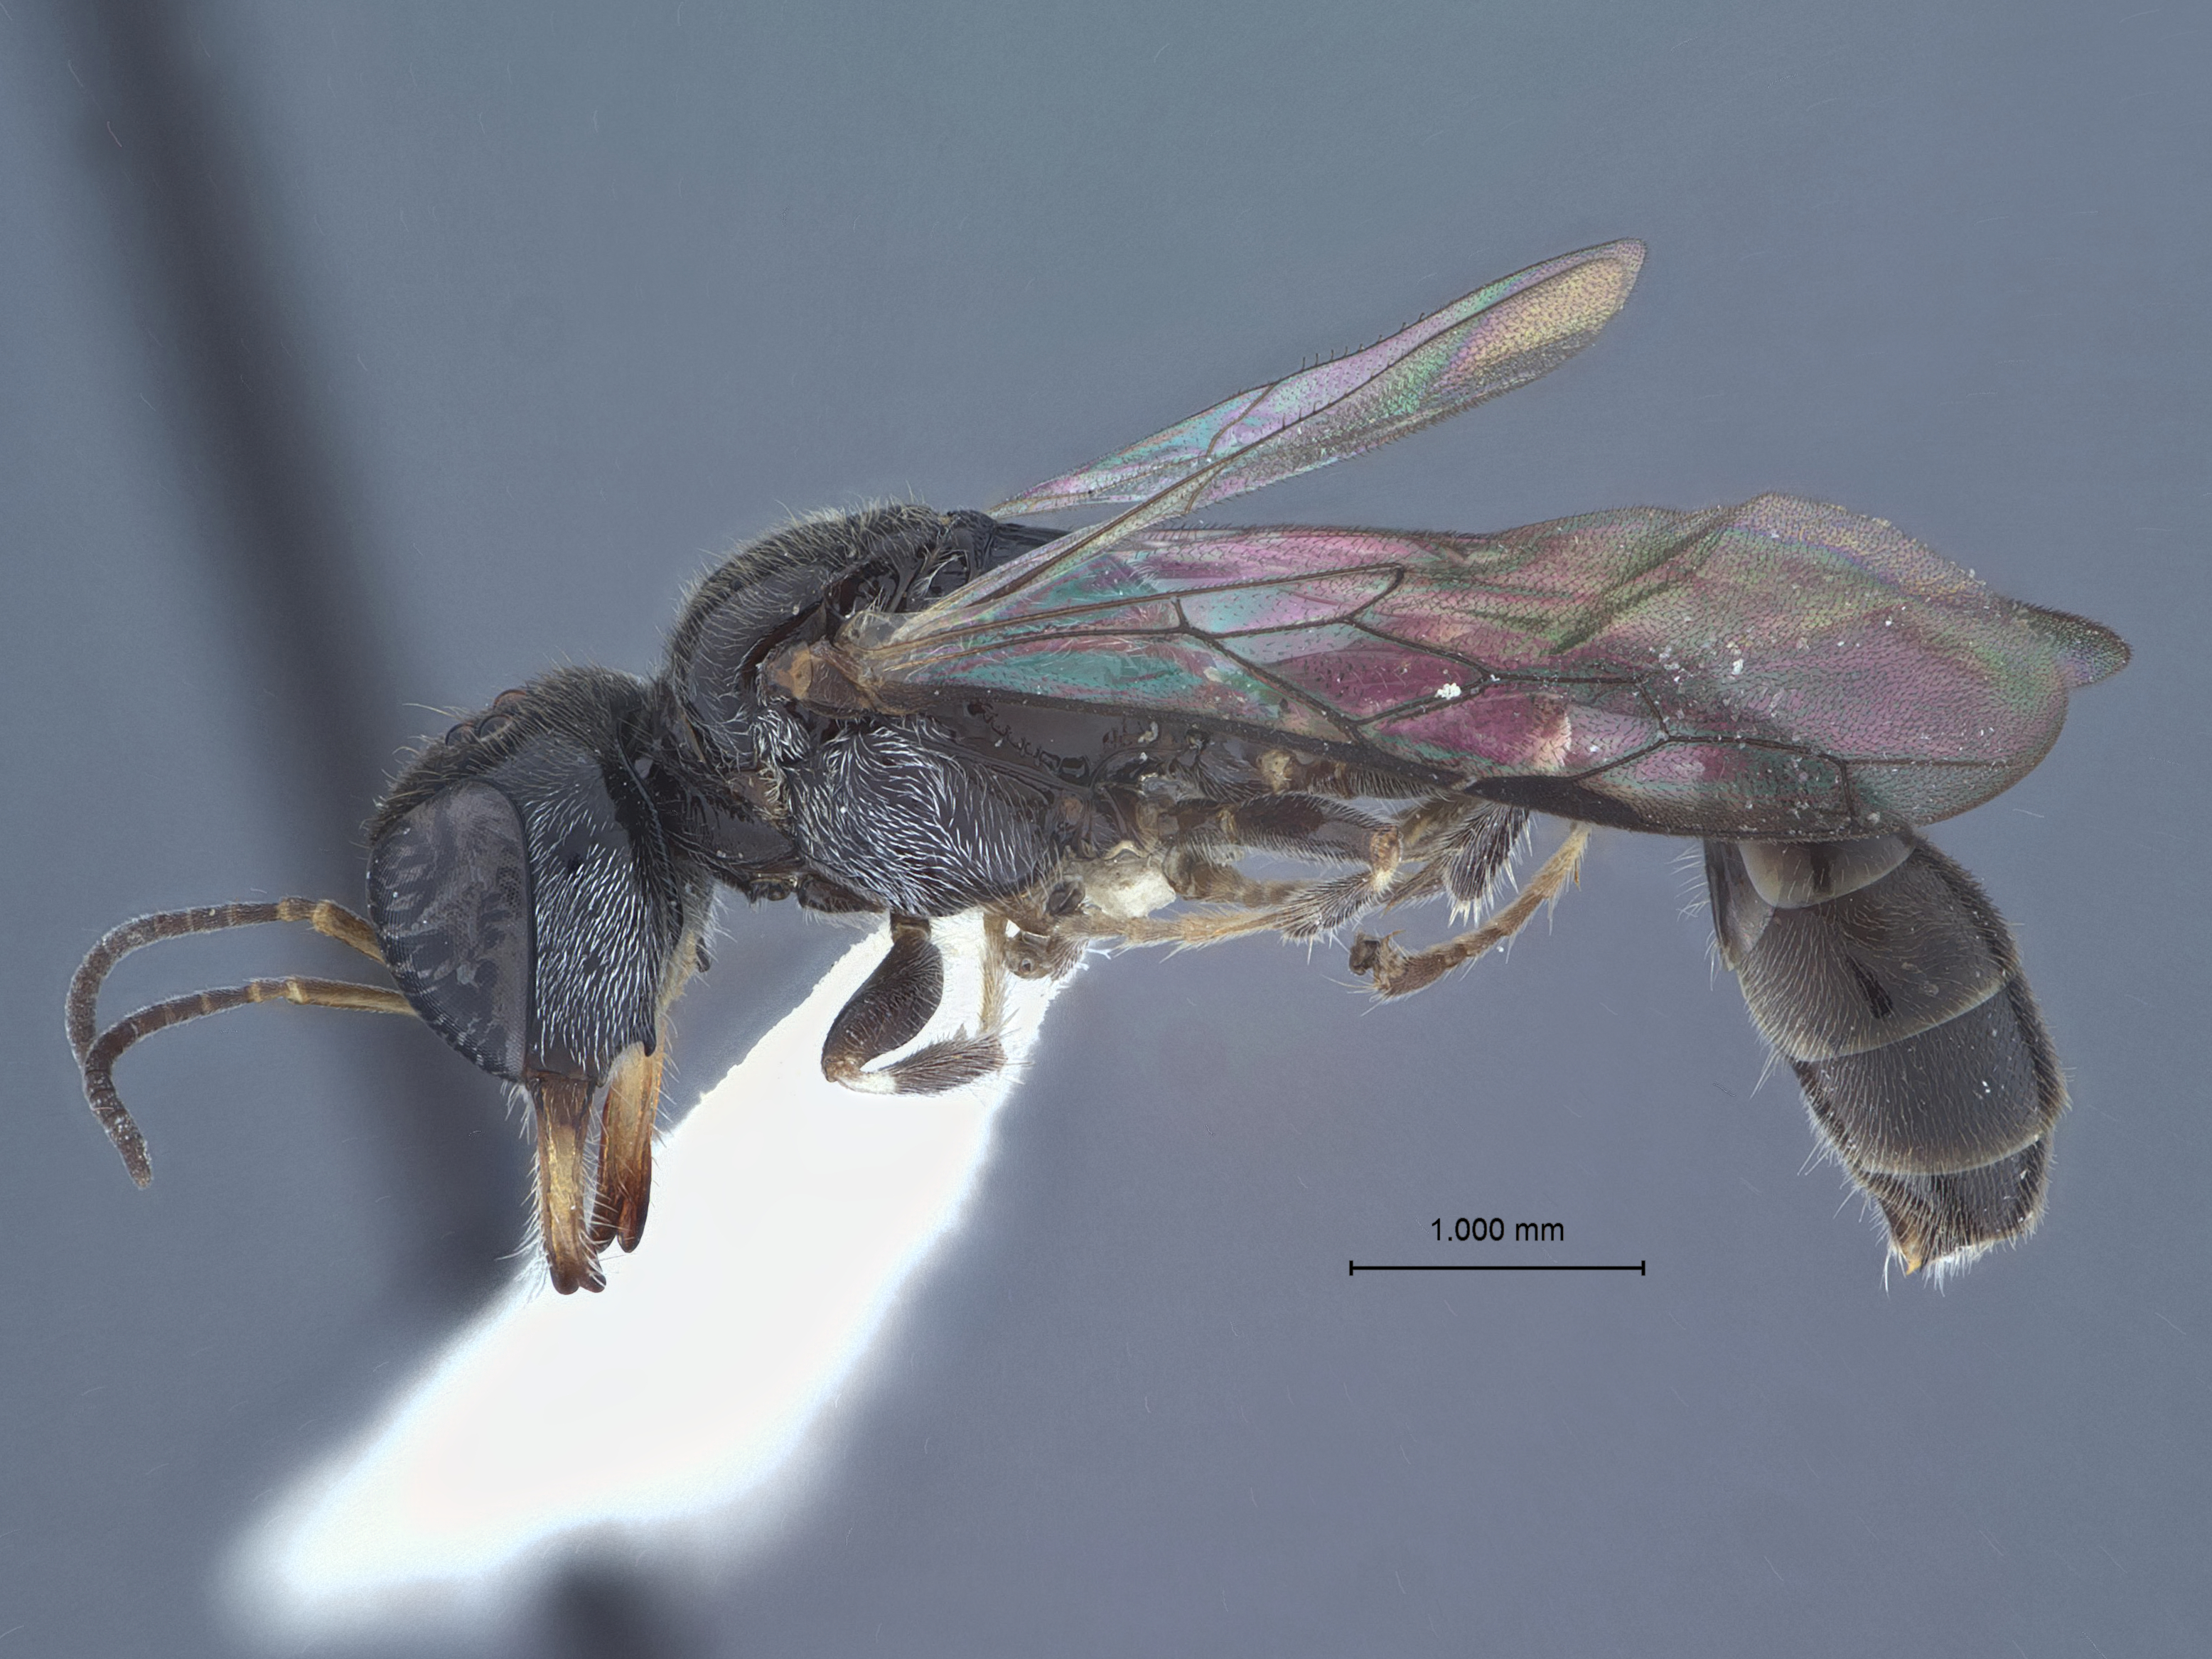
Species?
Eupliloides bougainvilleae
